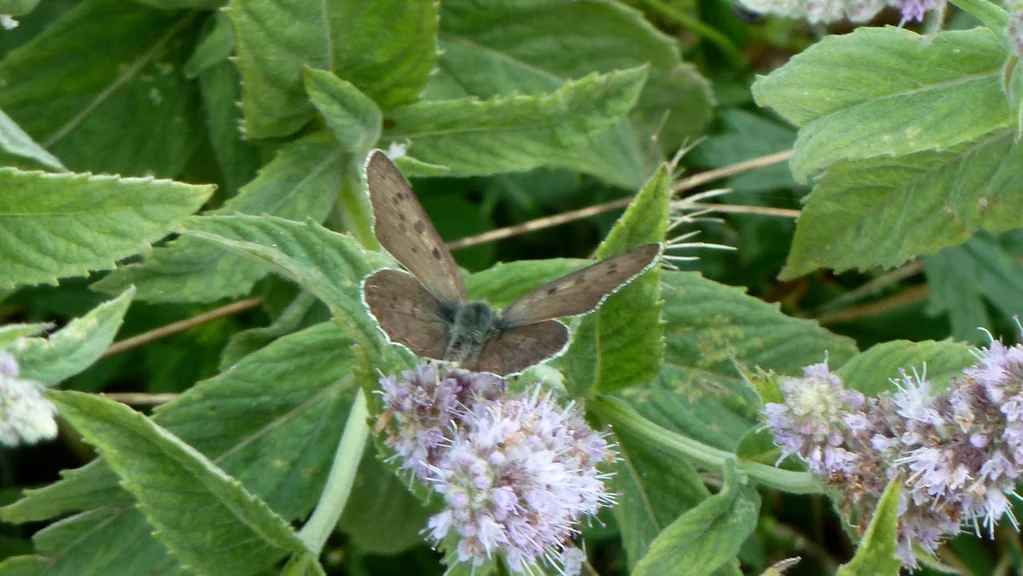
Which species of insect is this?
Lycaena tityrus (also Loweia tityrus)
